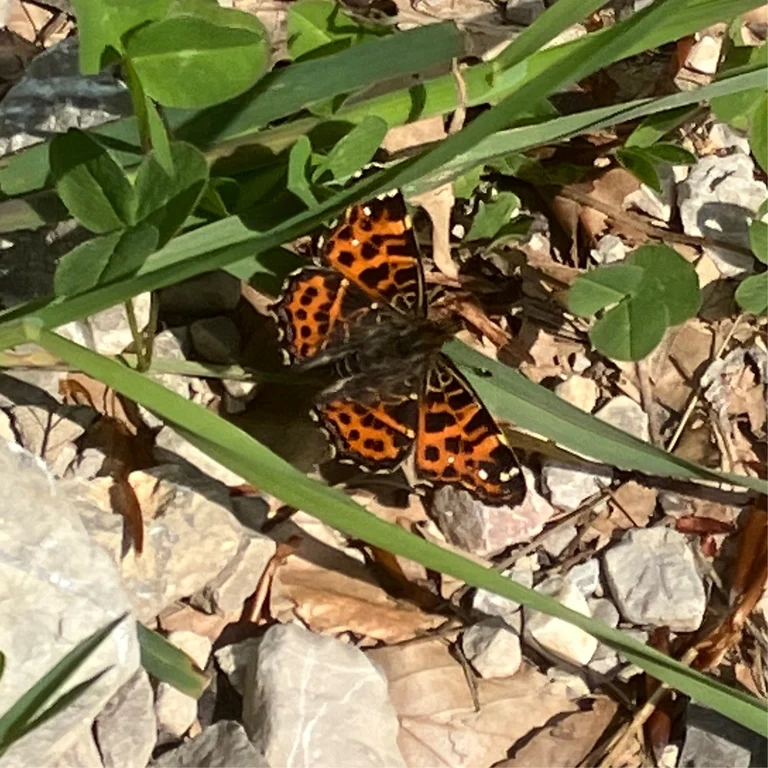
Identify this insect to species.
Araschnia levana
